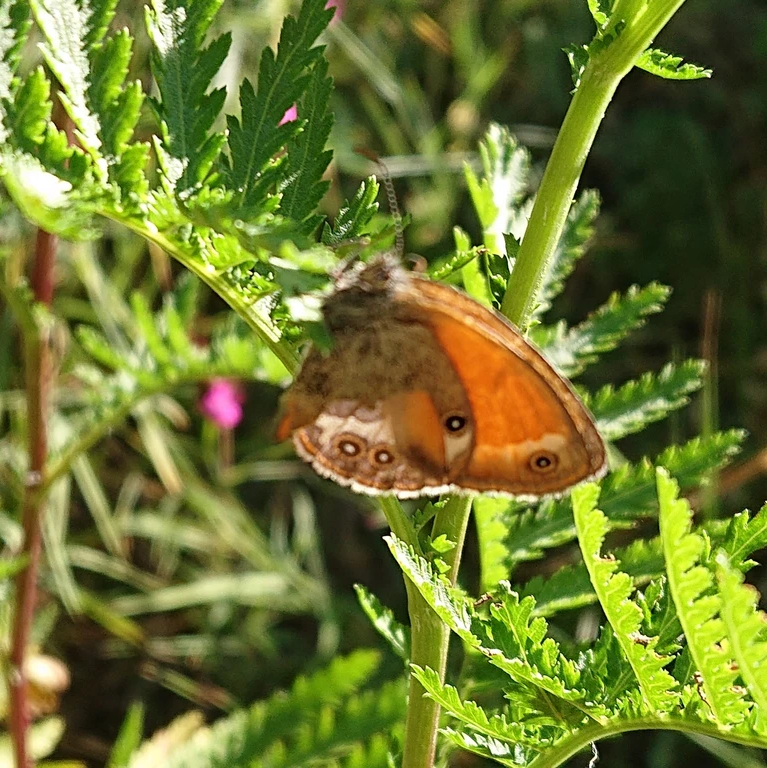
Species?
Coenonympha arcania
